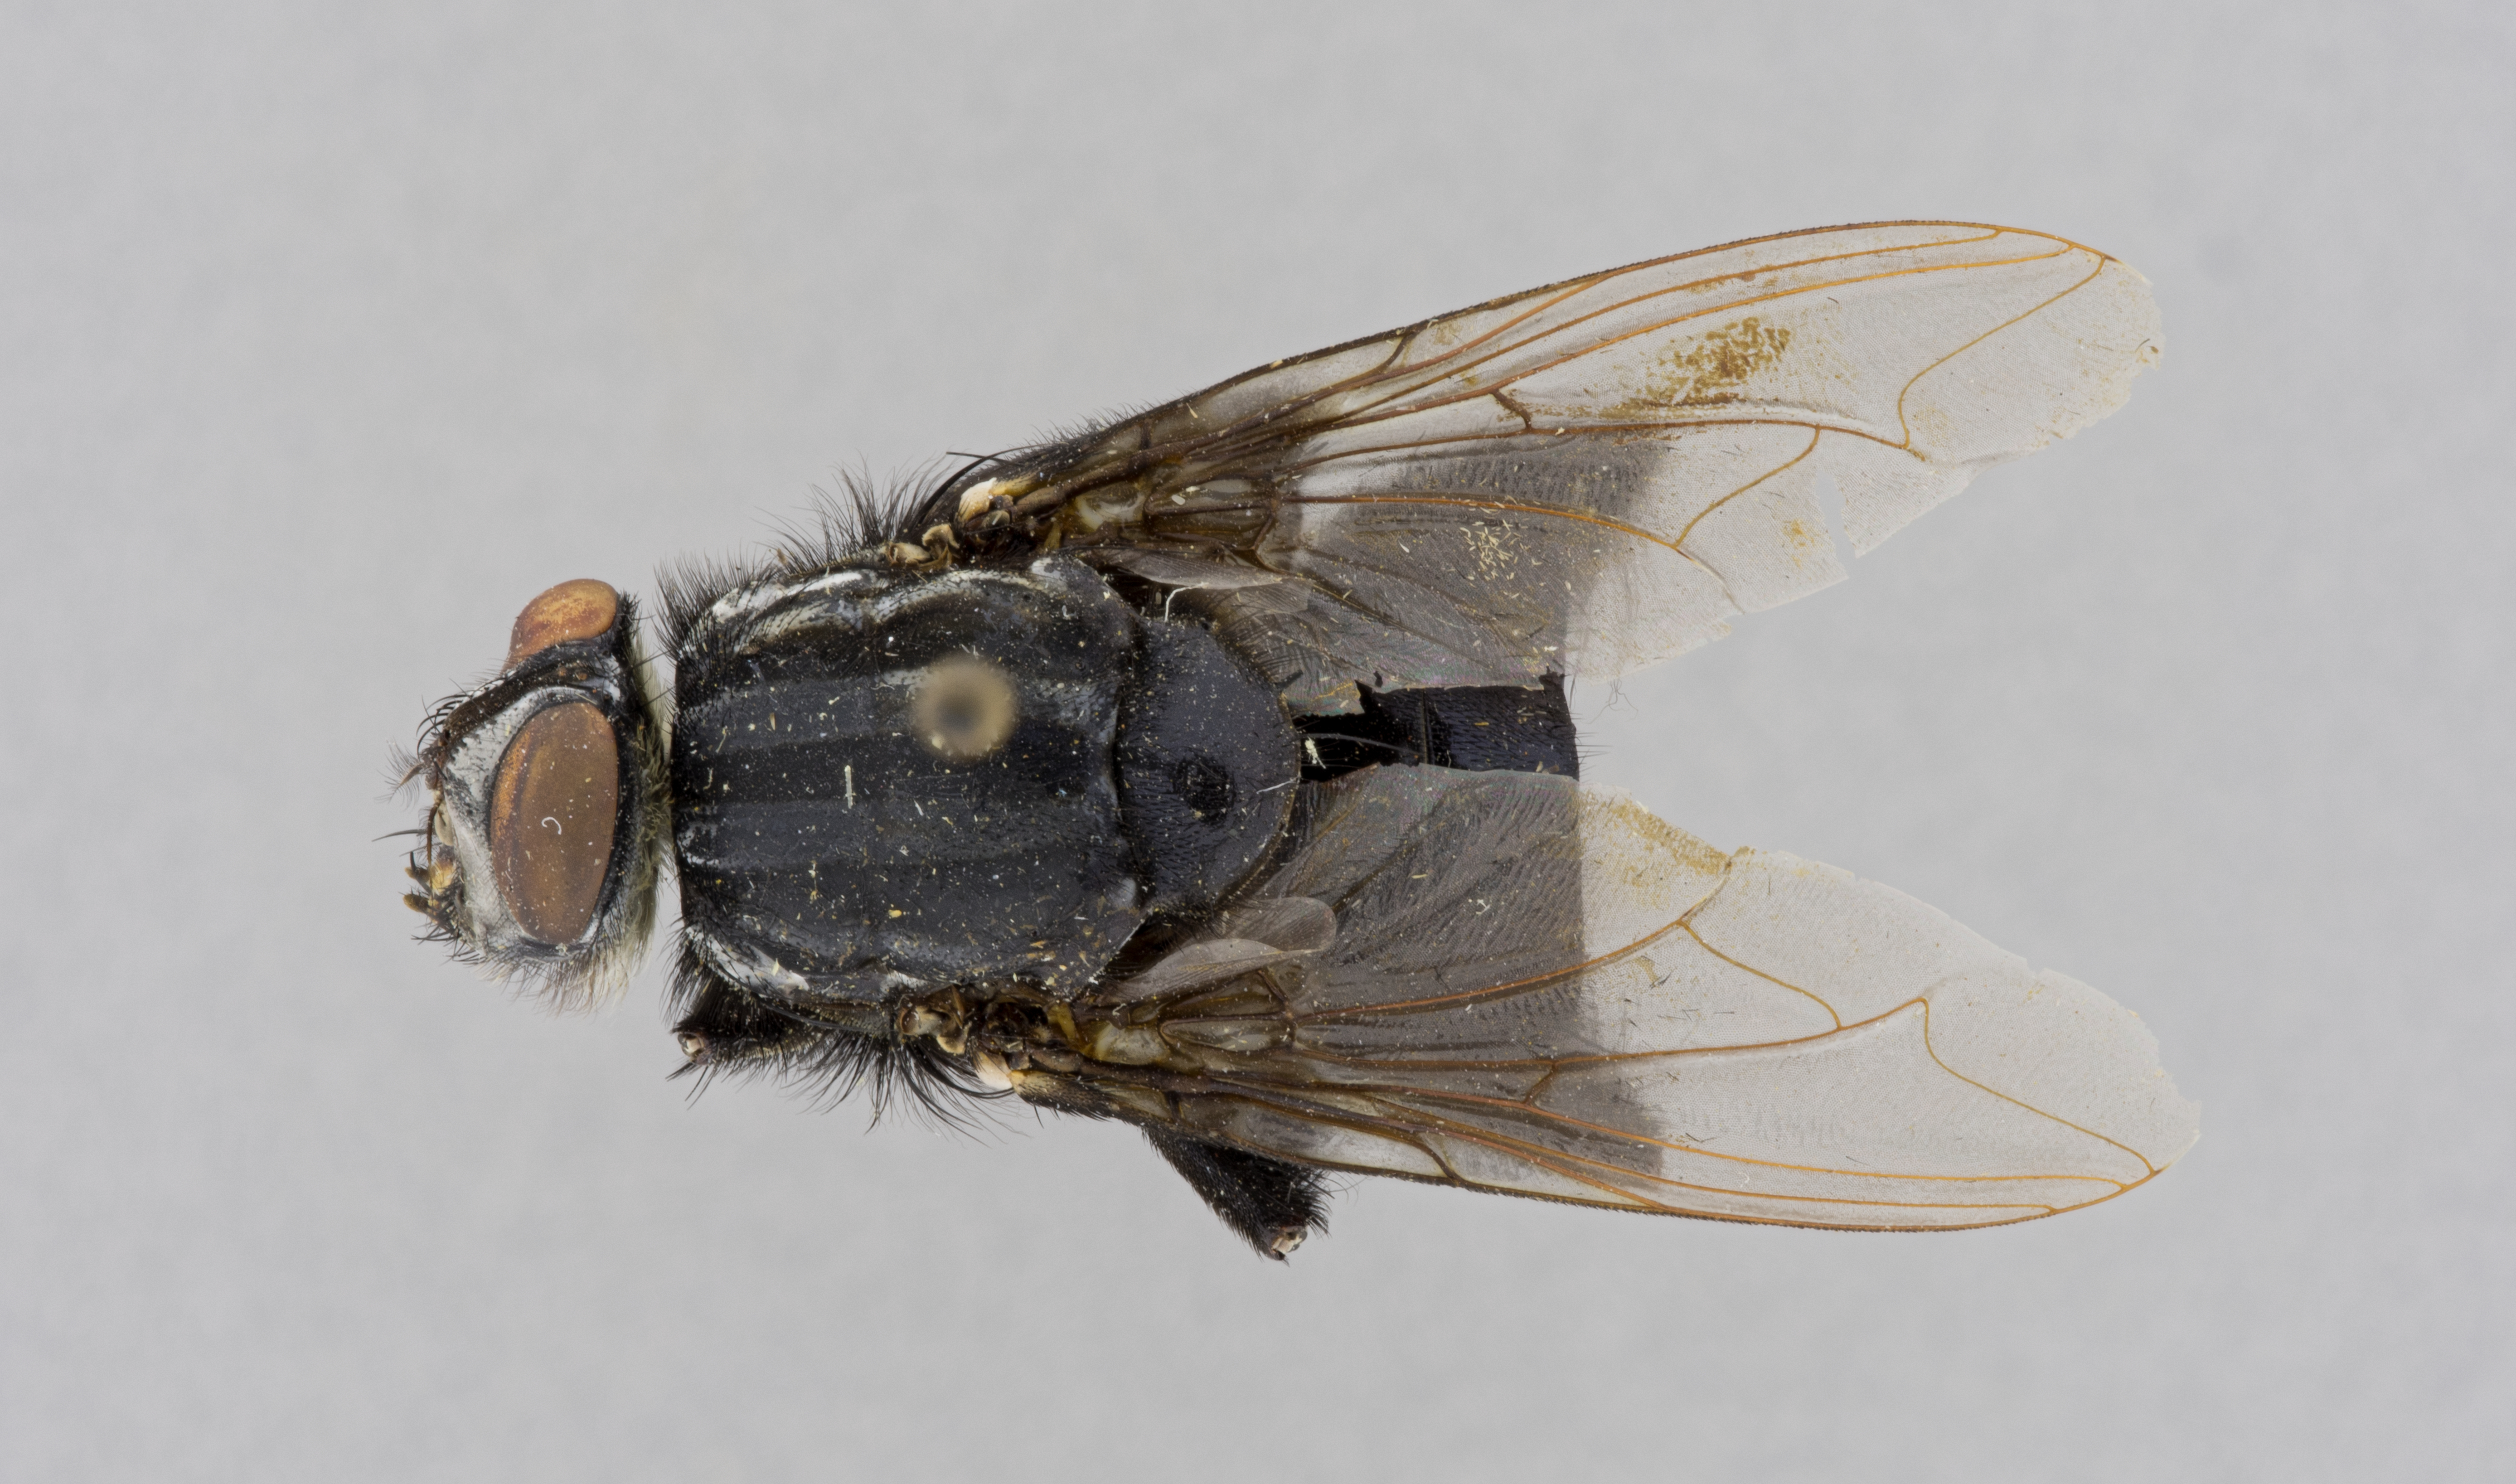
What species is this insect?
Peckia satanica
